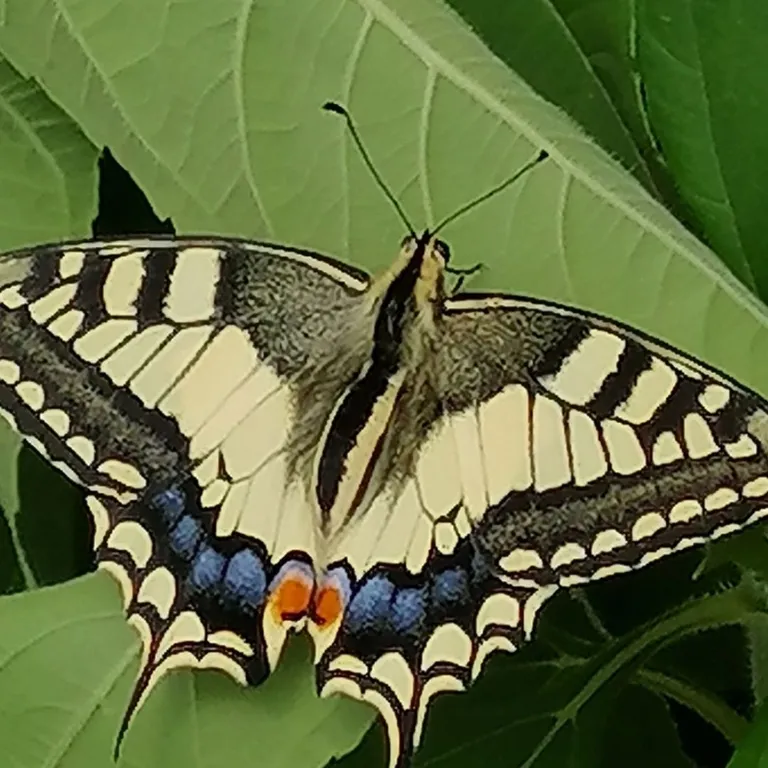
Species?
Papilio machaon
